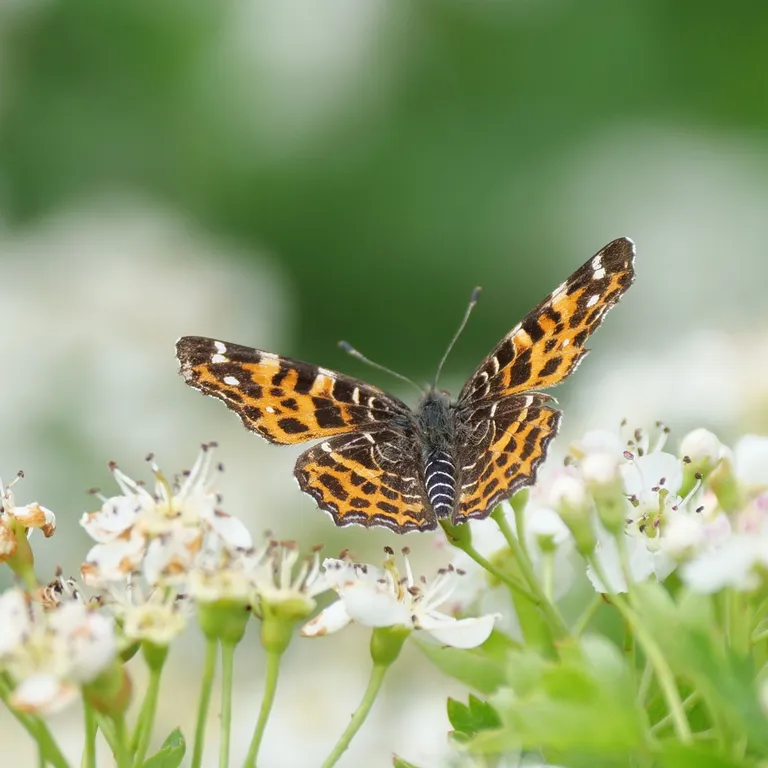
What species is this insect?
Araschnia levana
